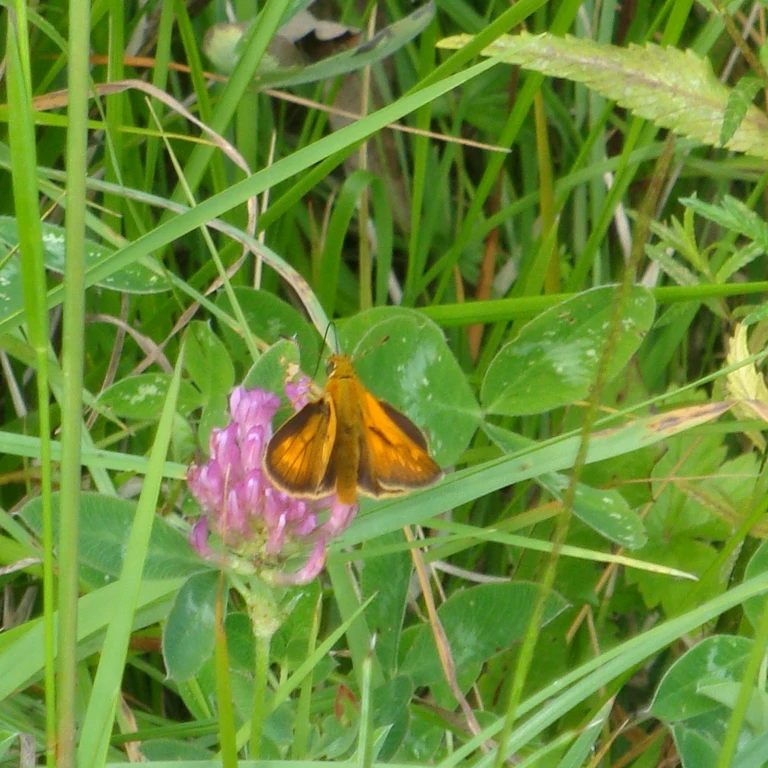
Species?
Ochlodes sylvanus (also Ochlodes venata)
